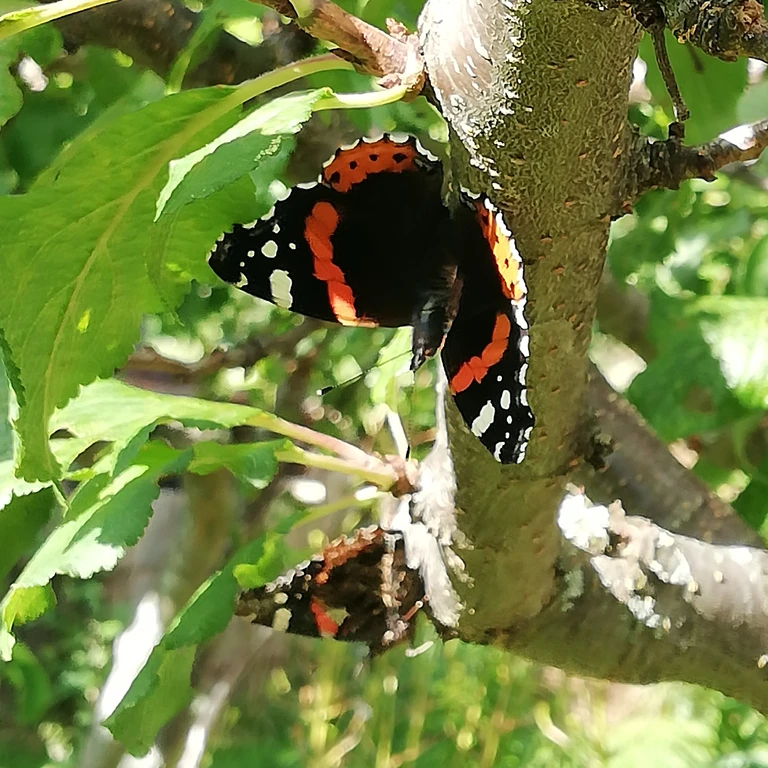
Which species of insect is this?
Vanessa atalanta
